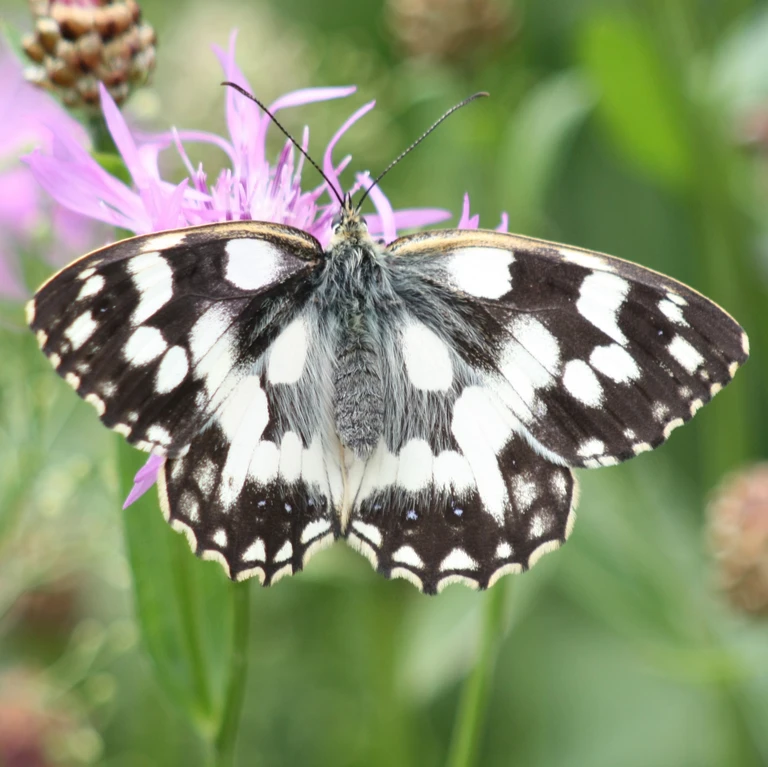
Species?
Melanargia galathea
